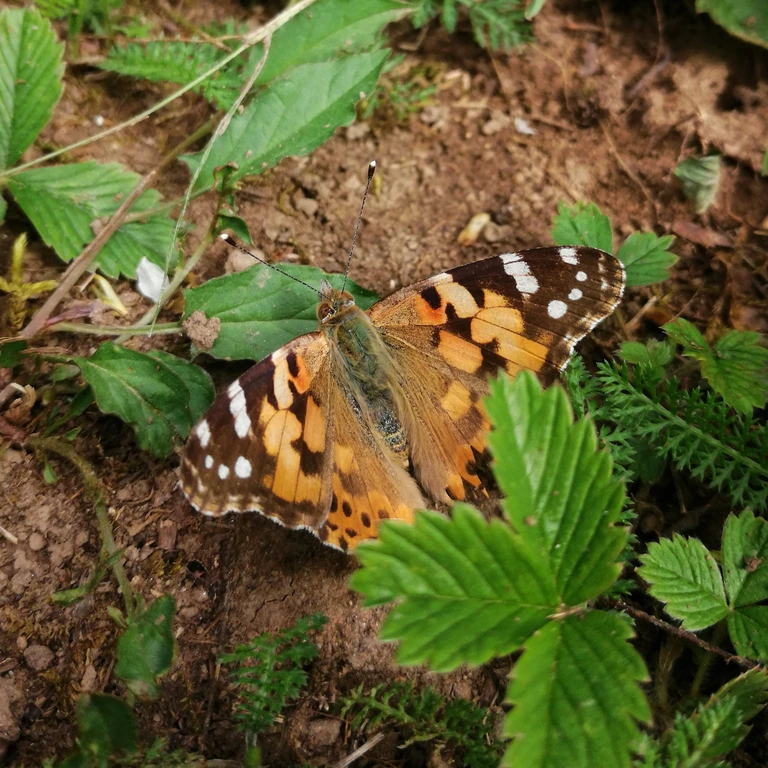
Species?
Vanessa cardui
